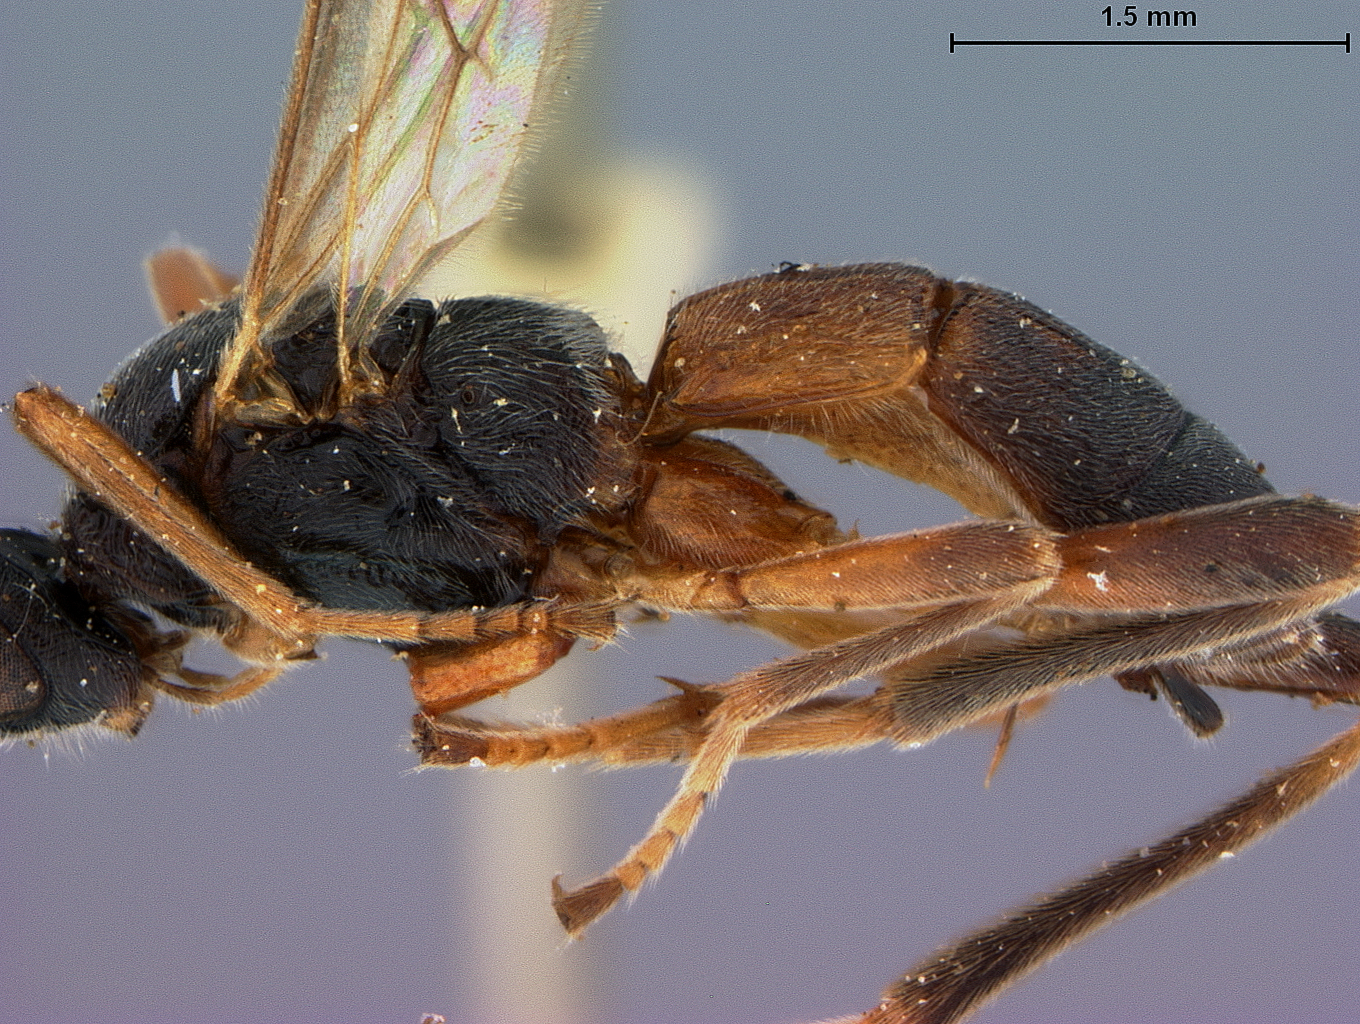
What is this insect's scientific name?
Rhogas sanchezi
